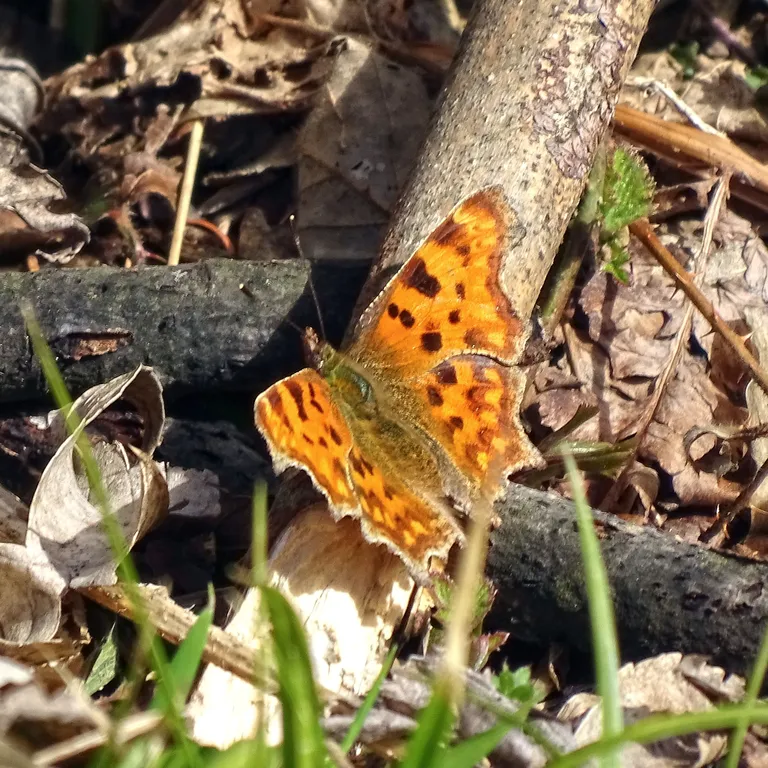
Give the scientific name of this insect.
Polygonia c-album
